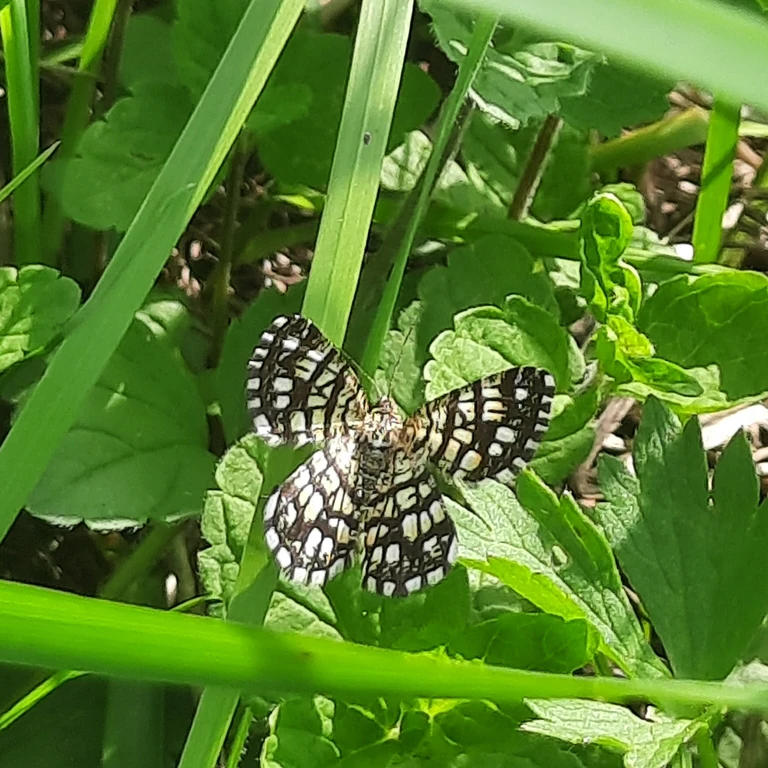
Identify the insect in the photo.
Chiasmia clathrata
